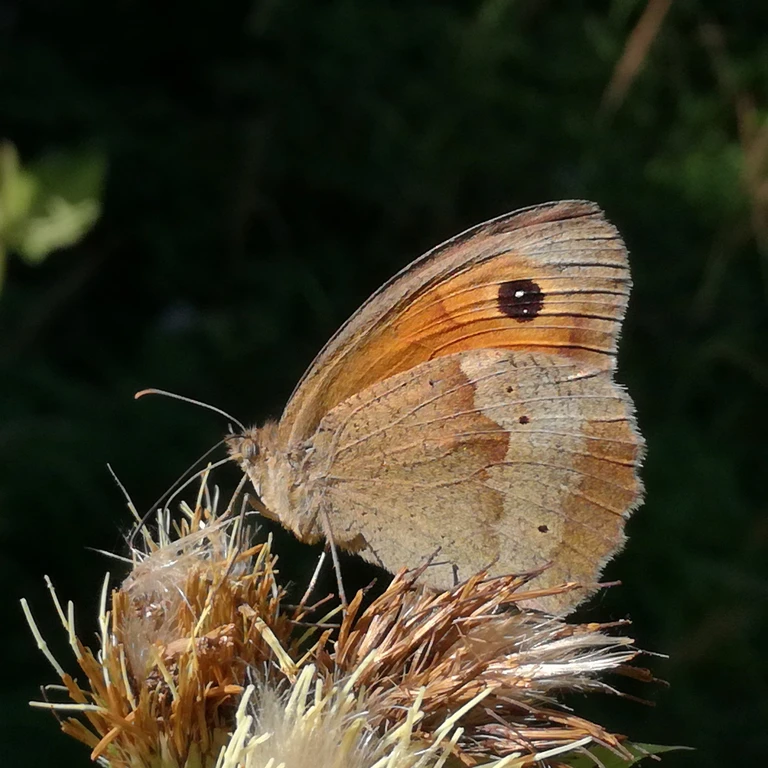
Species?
Maniola jurtina
